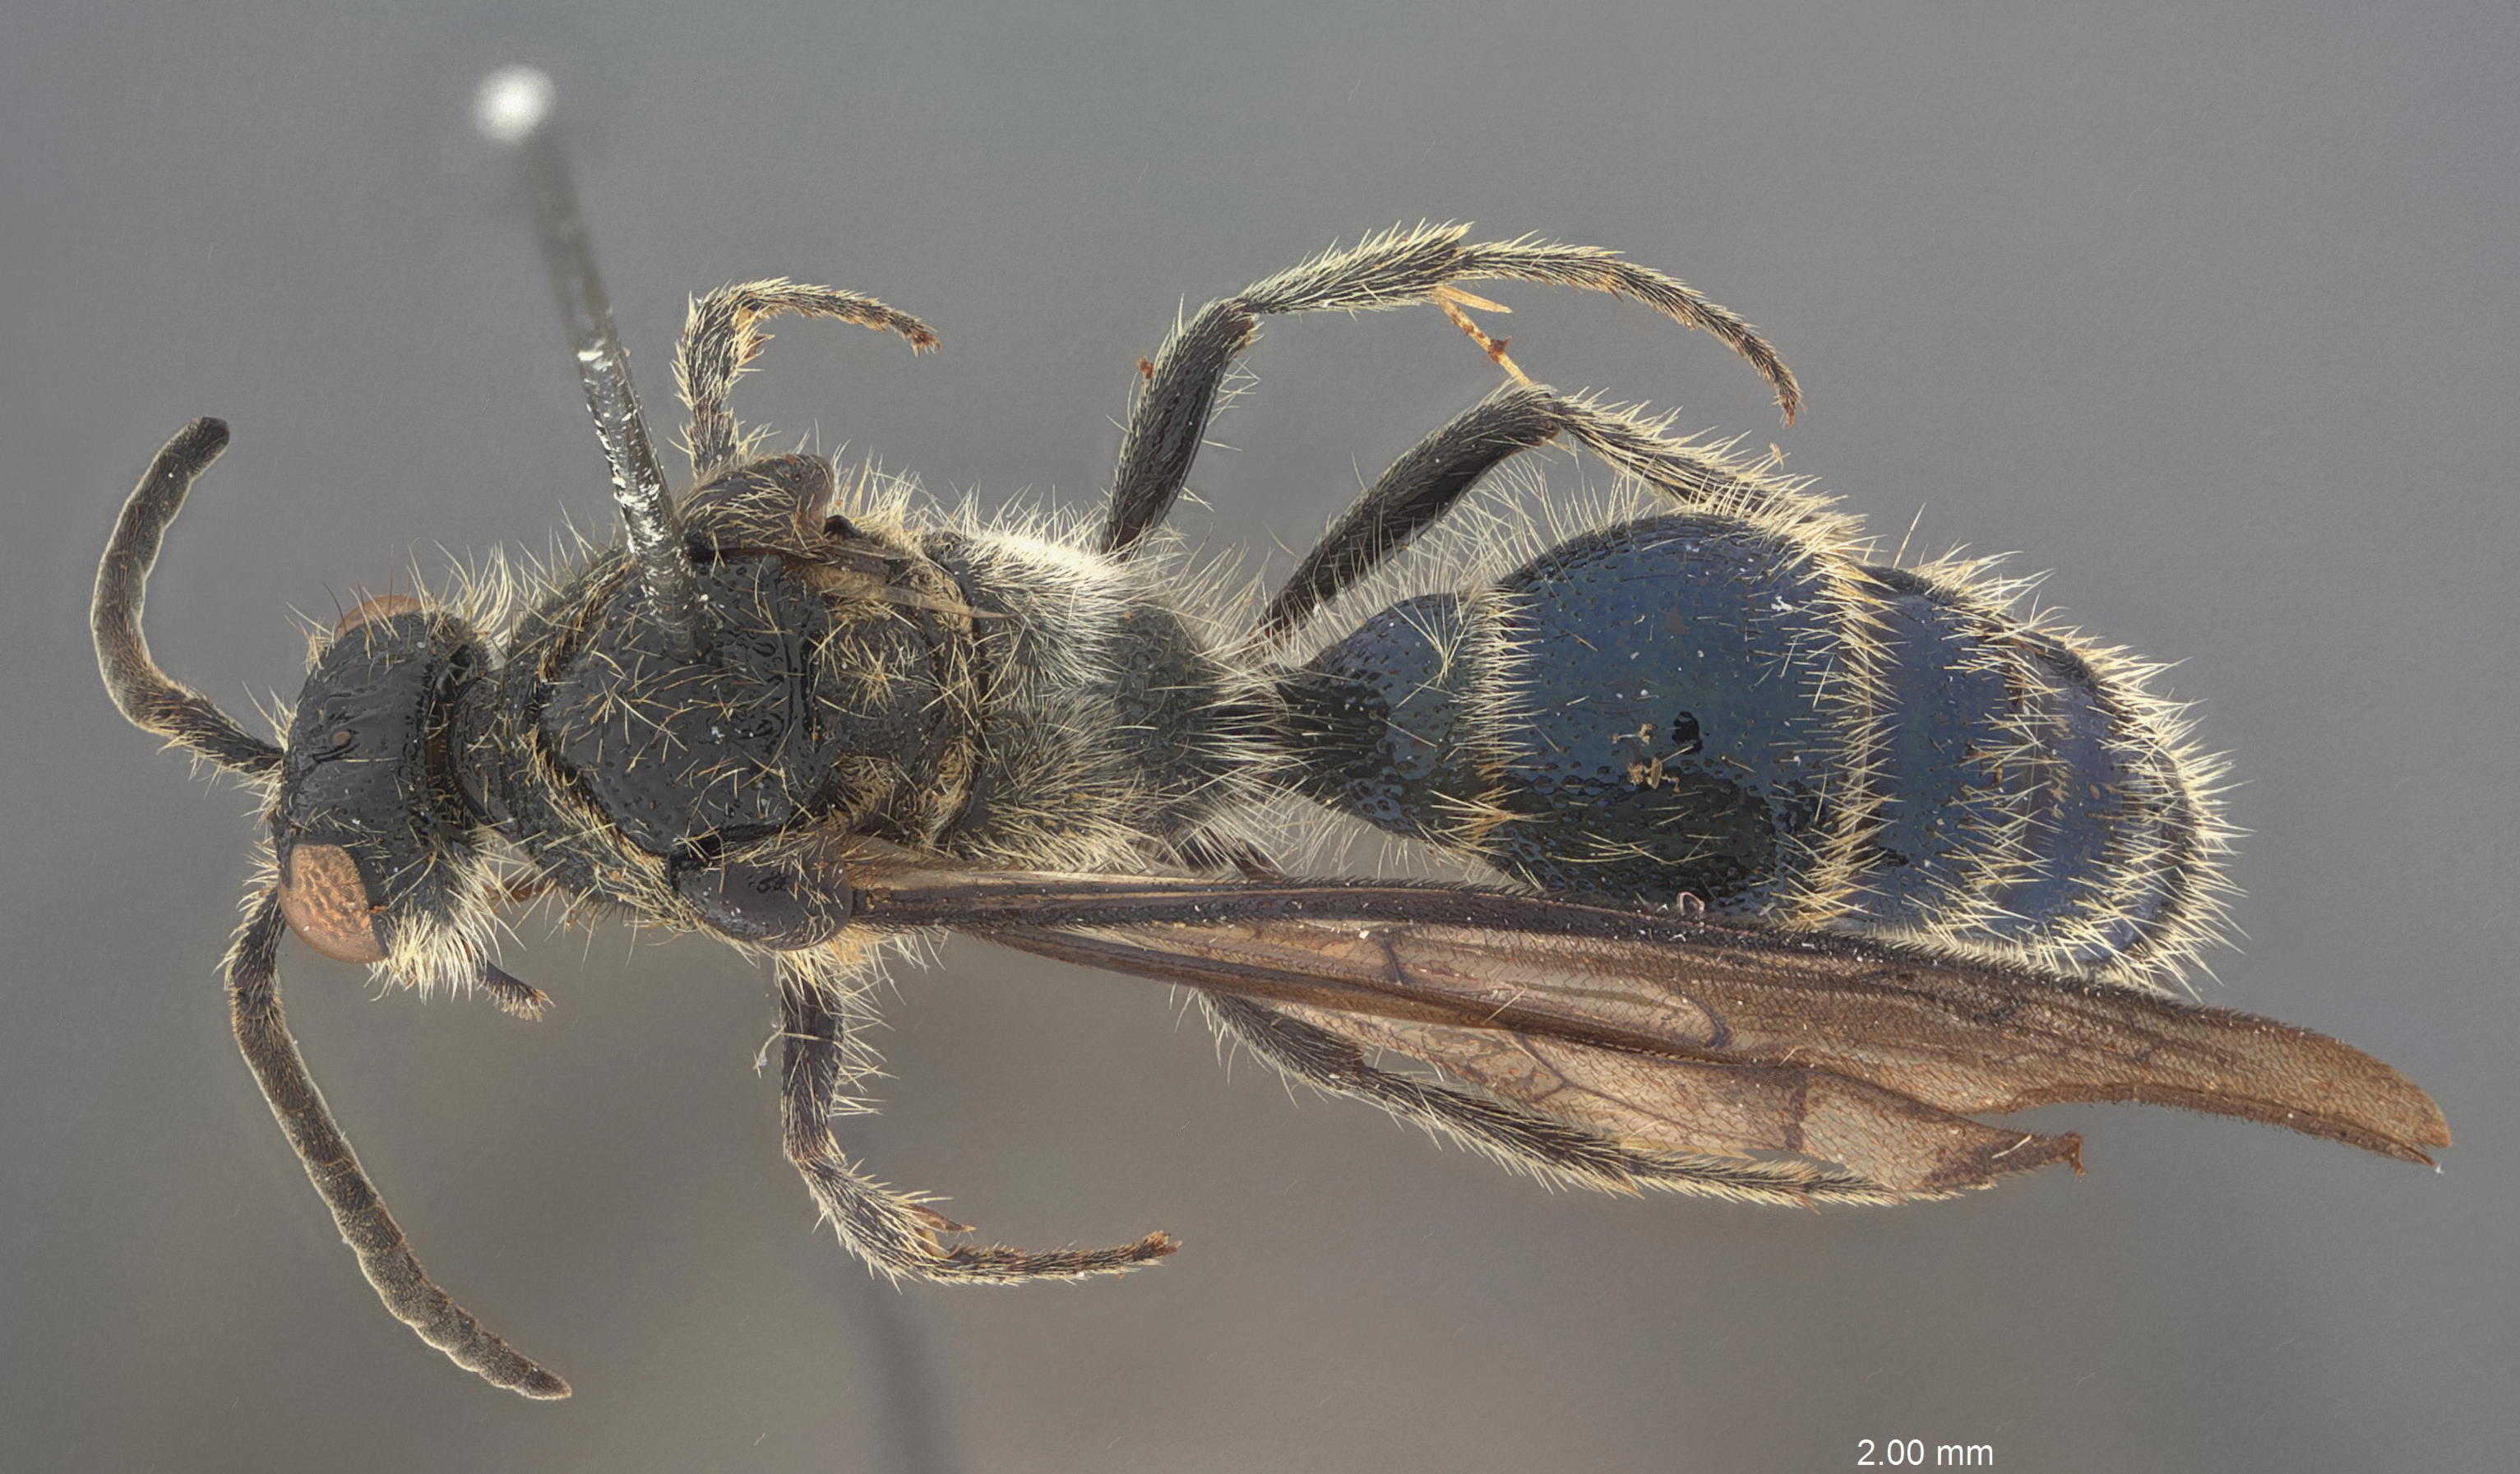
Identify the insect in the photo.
Smicromyrme aponis
